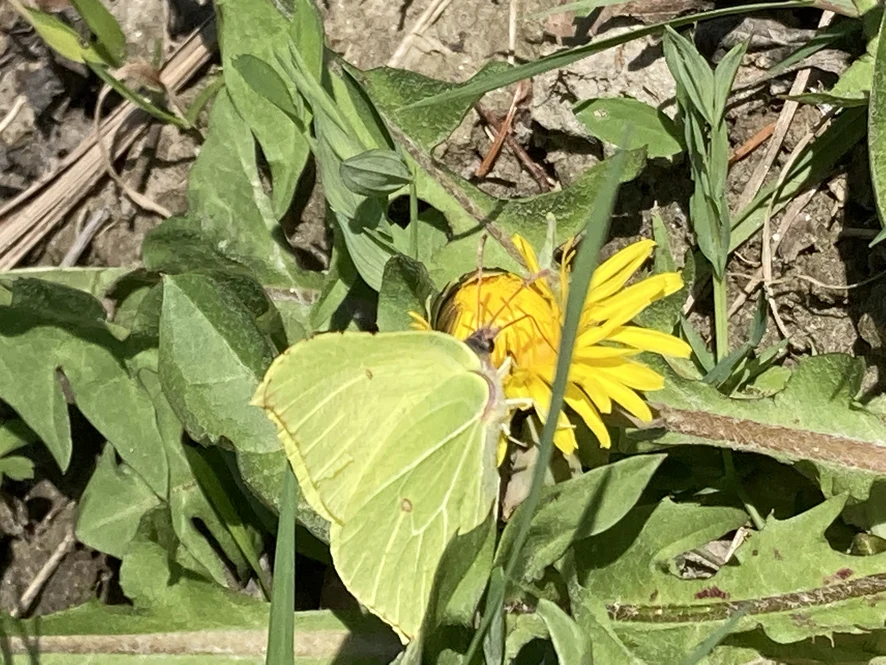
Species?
Gonepteryx rhamni
